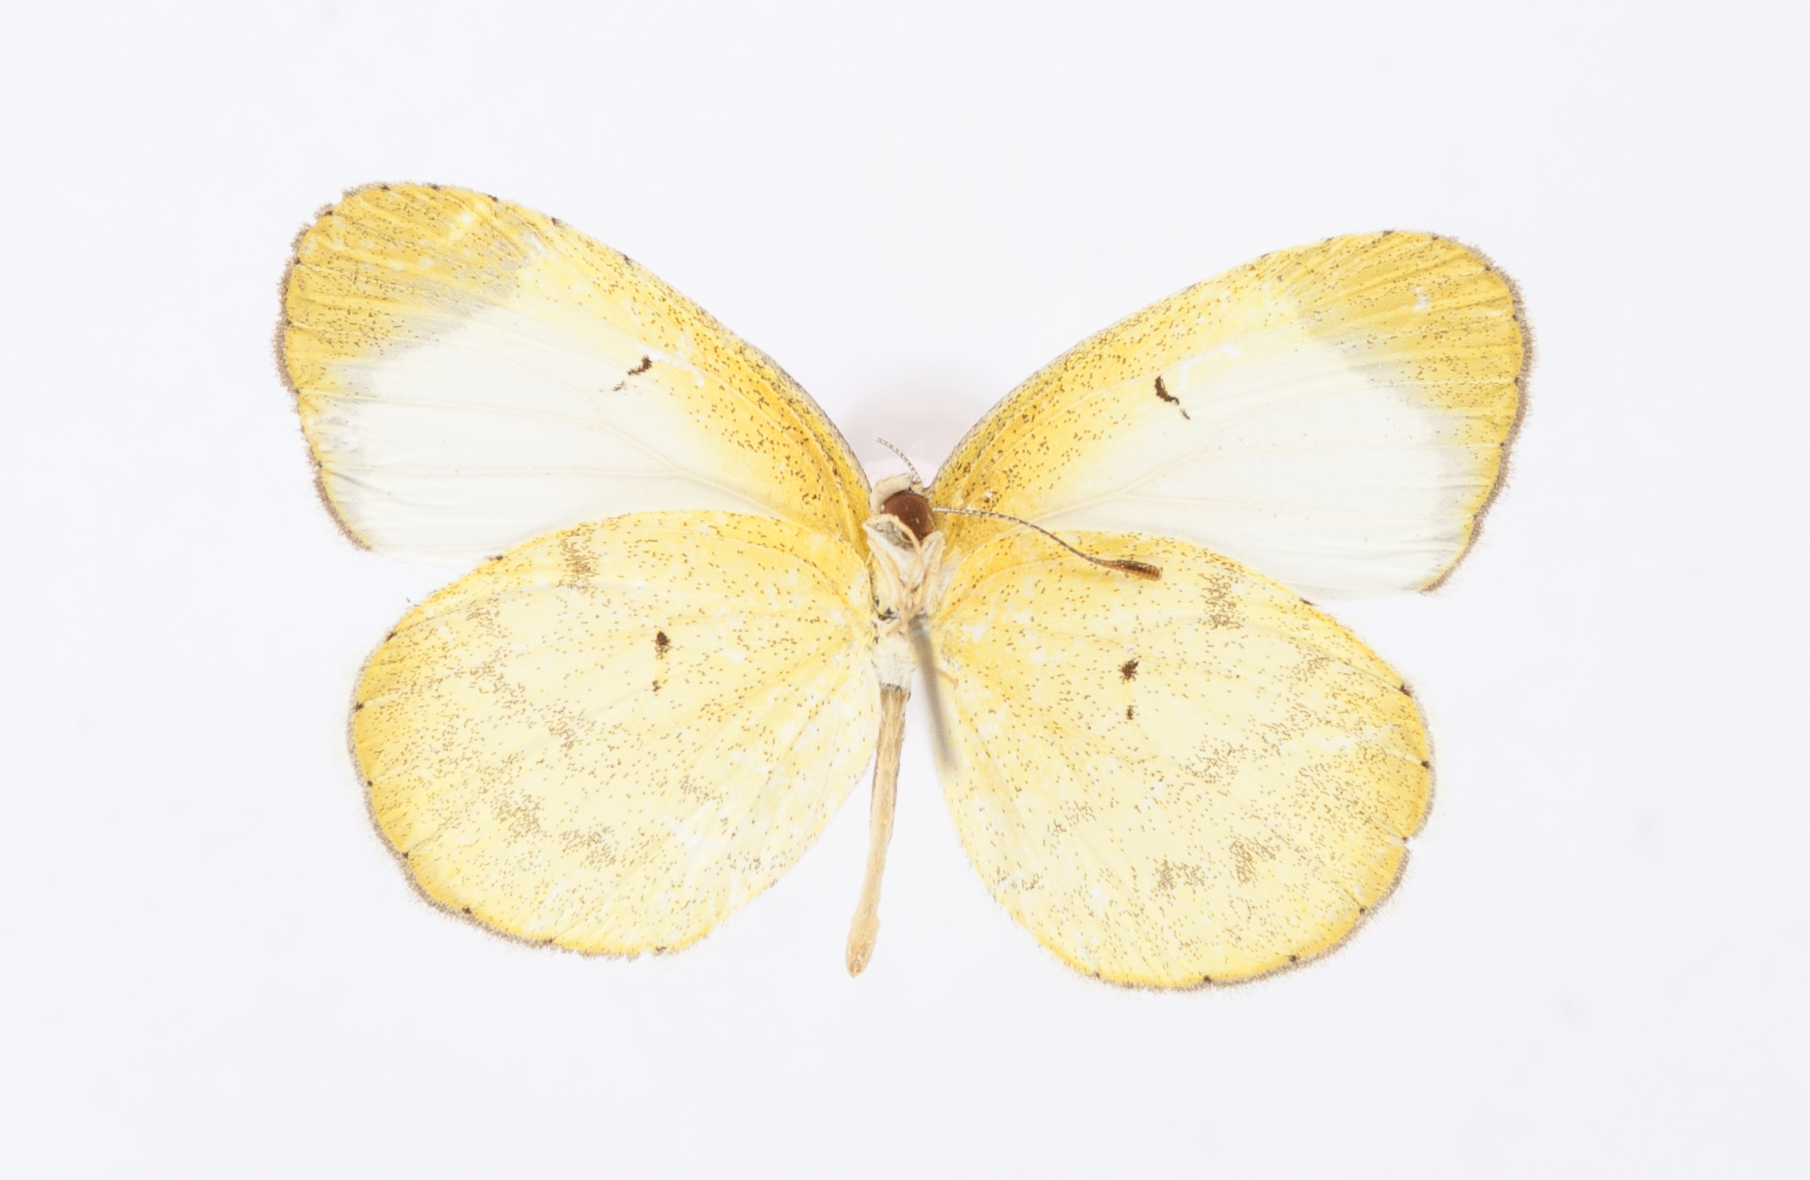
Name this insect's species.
Eurema amelia
